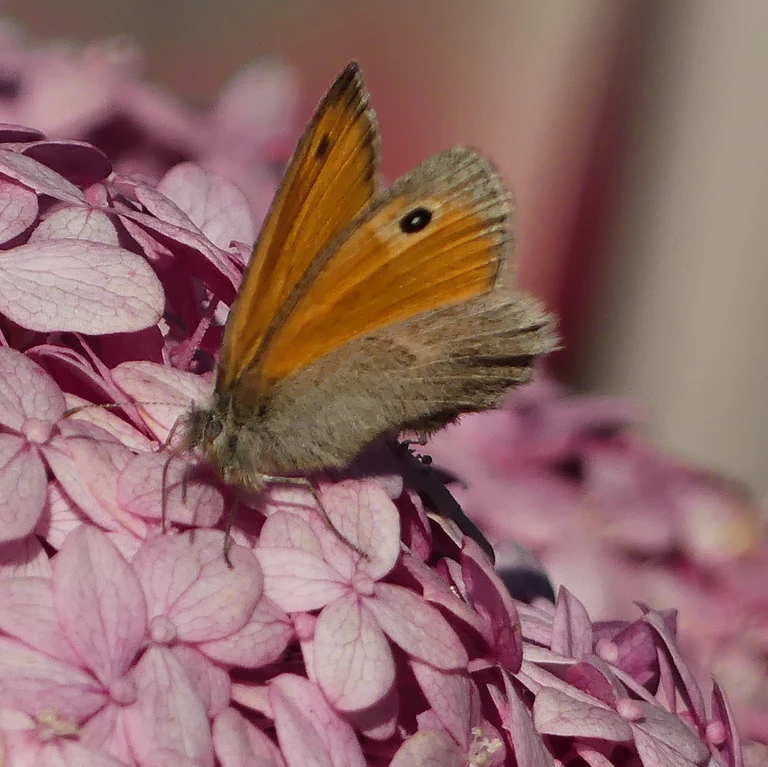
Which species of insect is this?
Coenonympha pamphilus
